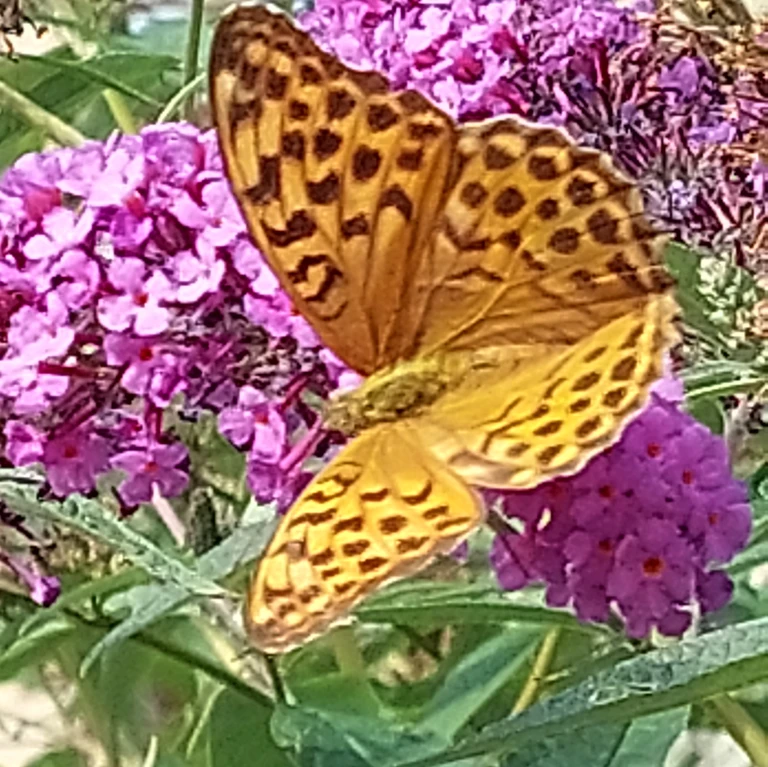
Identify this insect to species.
Argynnis paphia
